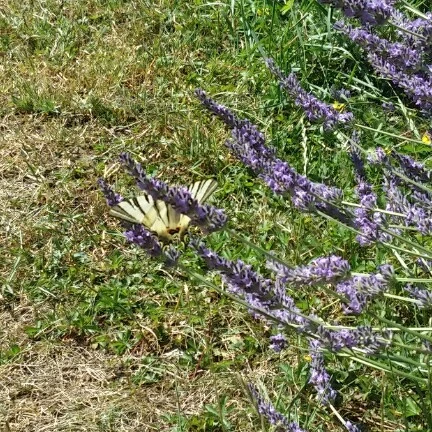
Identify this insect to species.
Iphiclides podalirius
